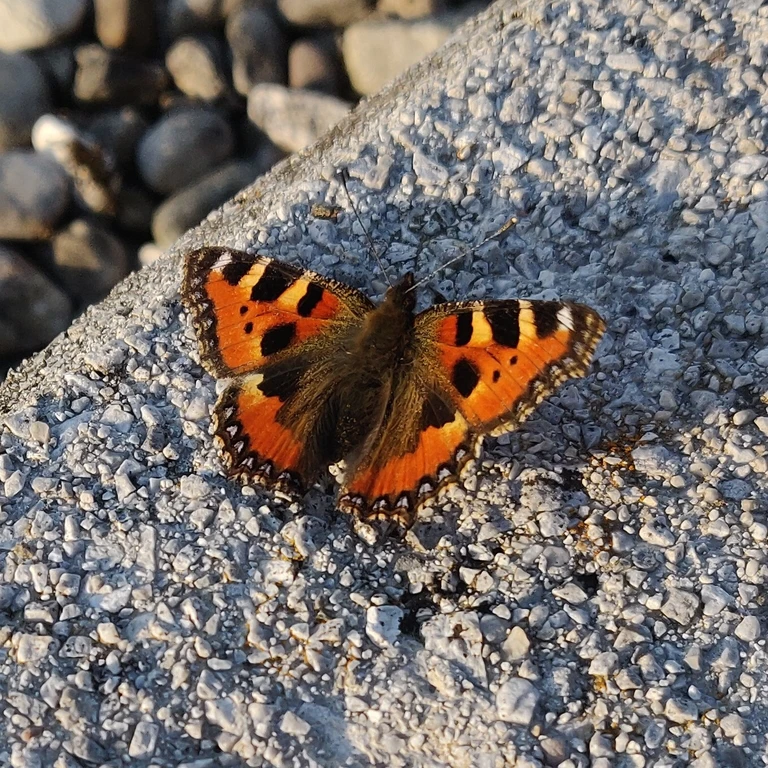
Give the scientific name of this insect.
Aglais urticae
